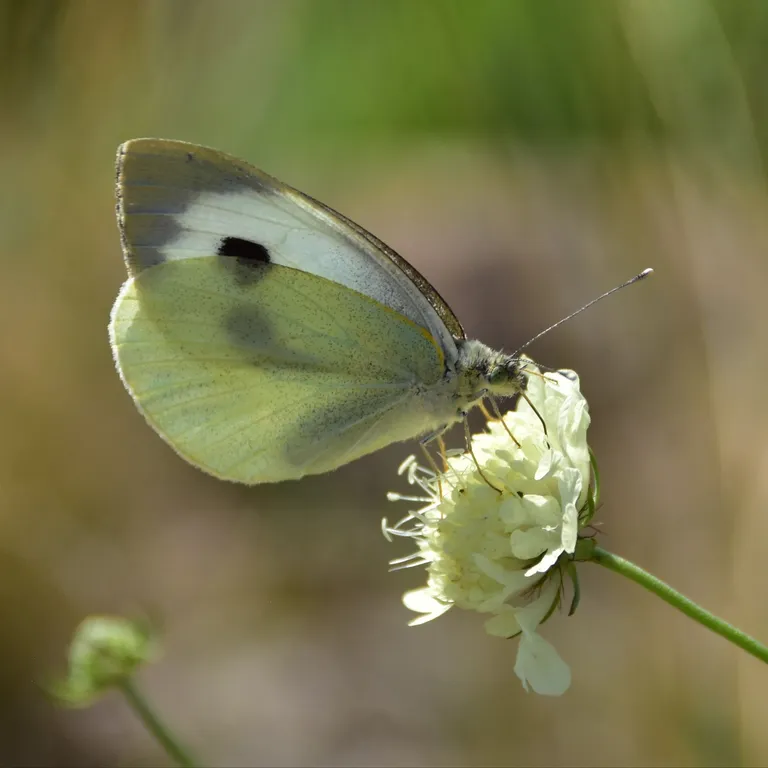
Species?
Pieris brassicae
